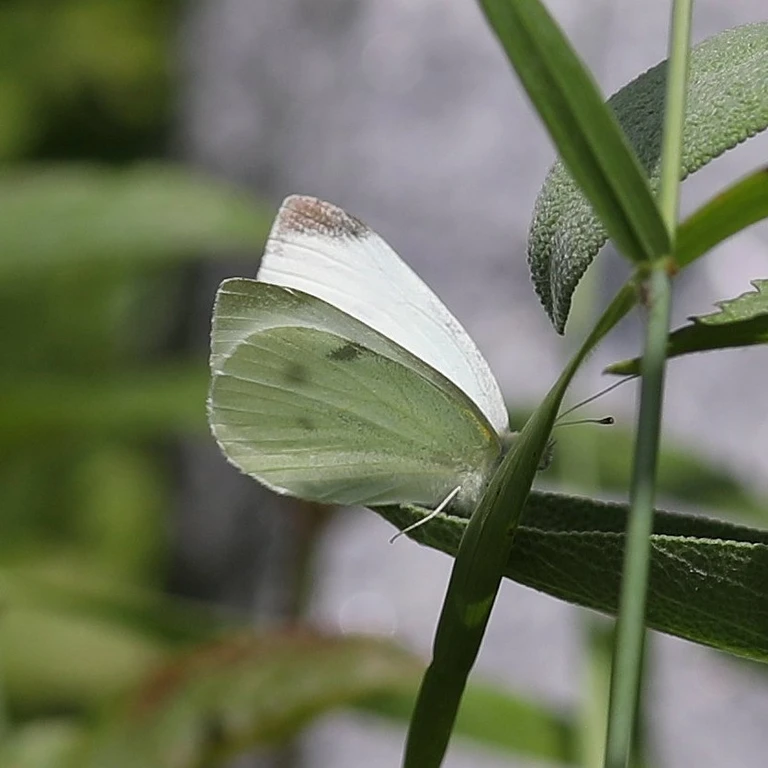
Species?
Pieris rapae
